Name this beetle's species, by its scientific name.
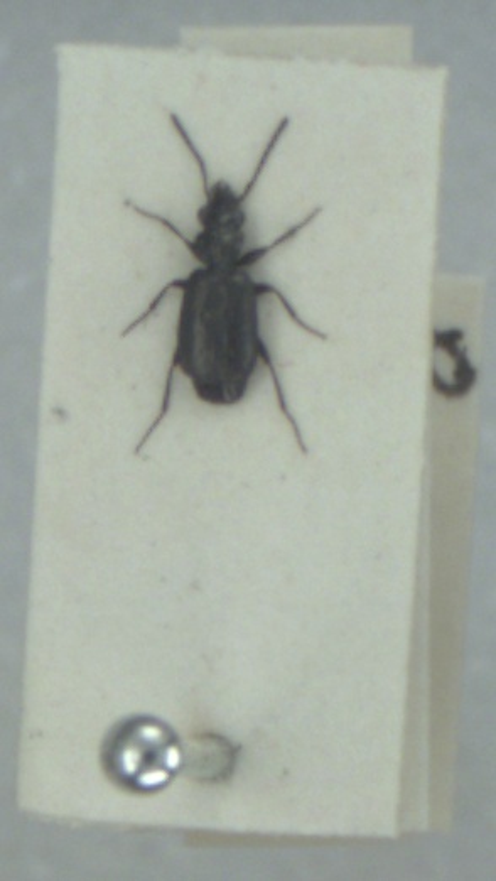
Syntomus foveatus
